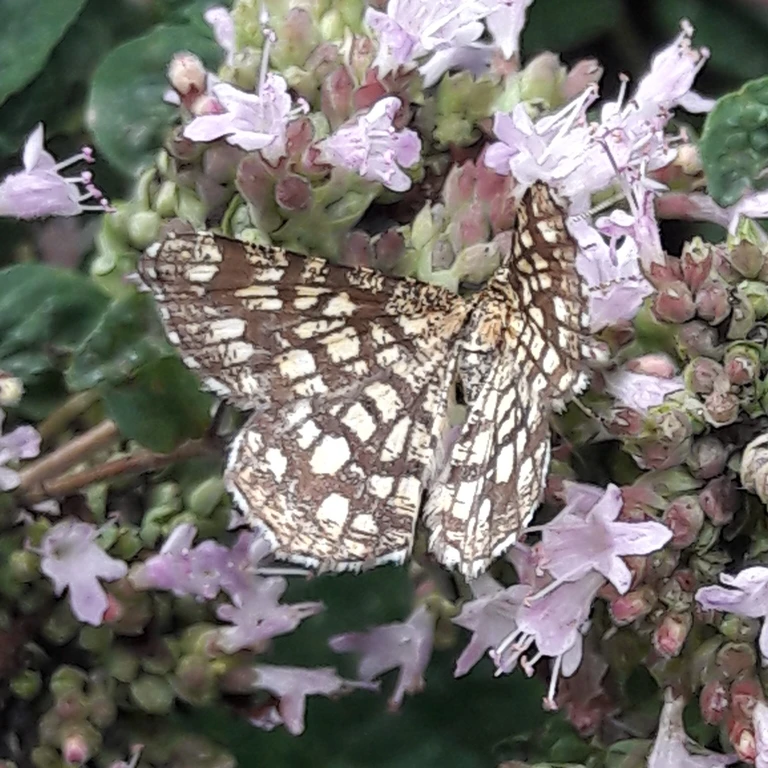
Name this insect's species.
Chiasmia clathrata
